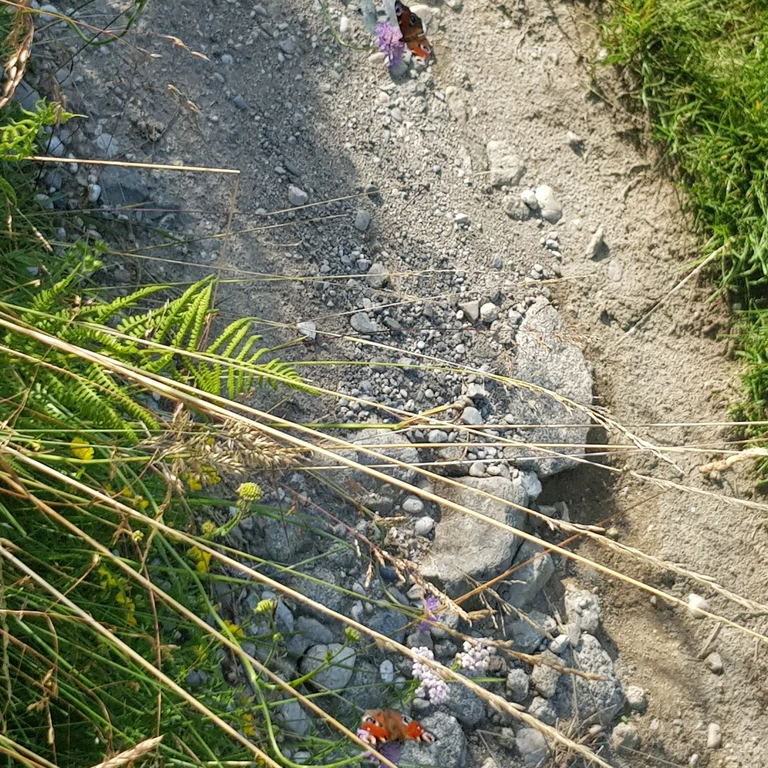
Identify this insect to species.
Aglais io
